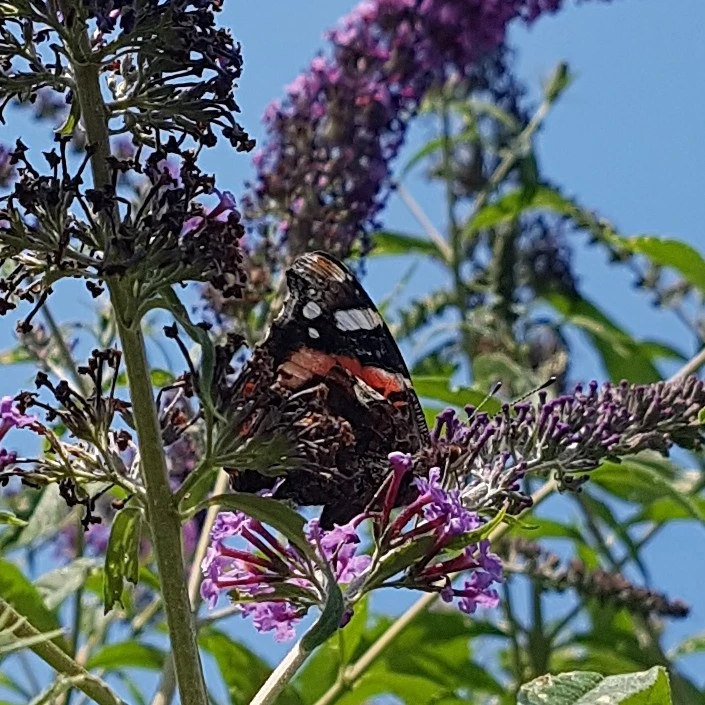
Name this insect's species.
Vanessa atalanta
